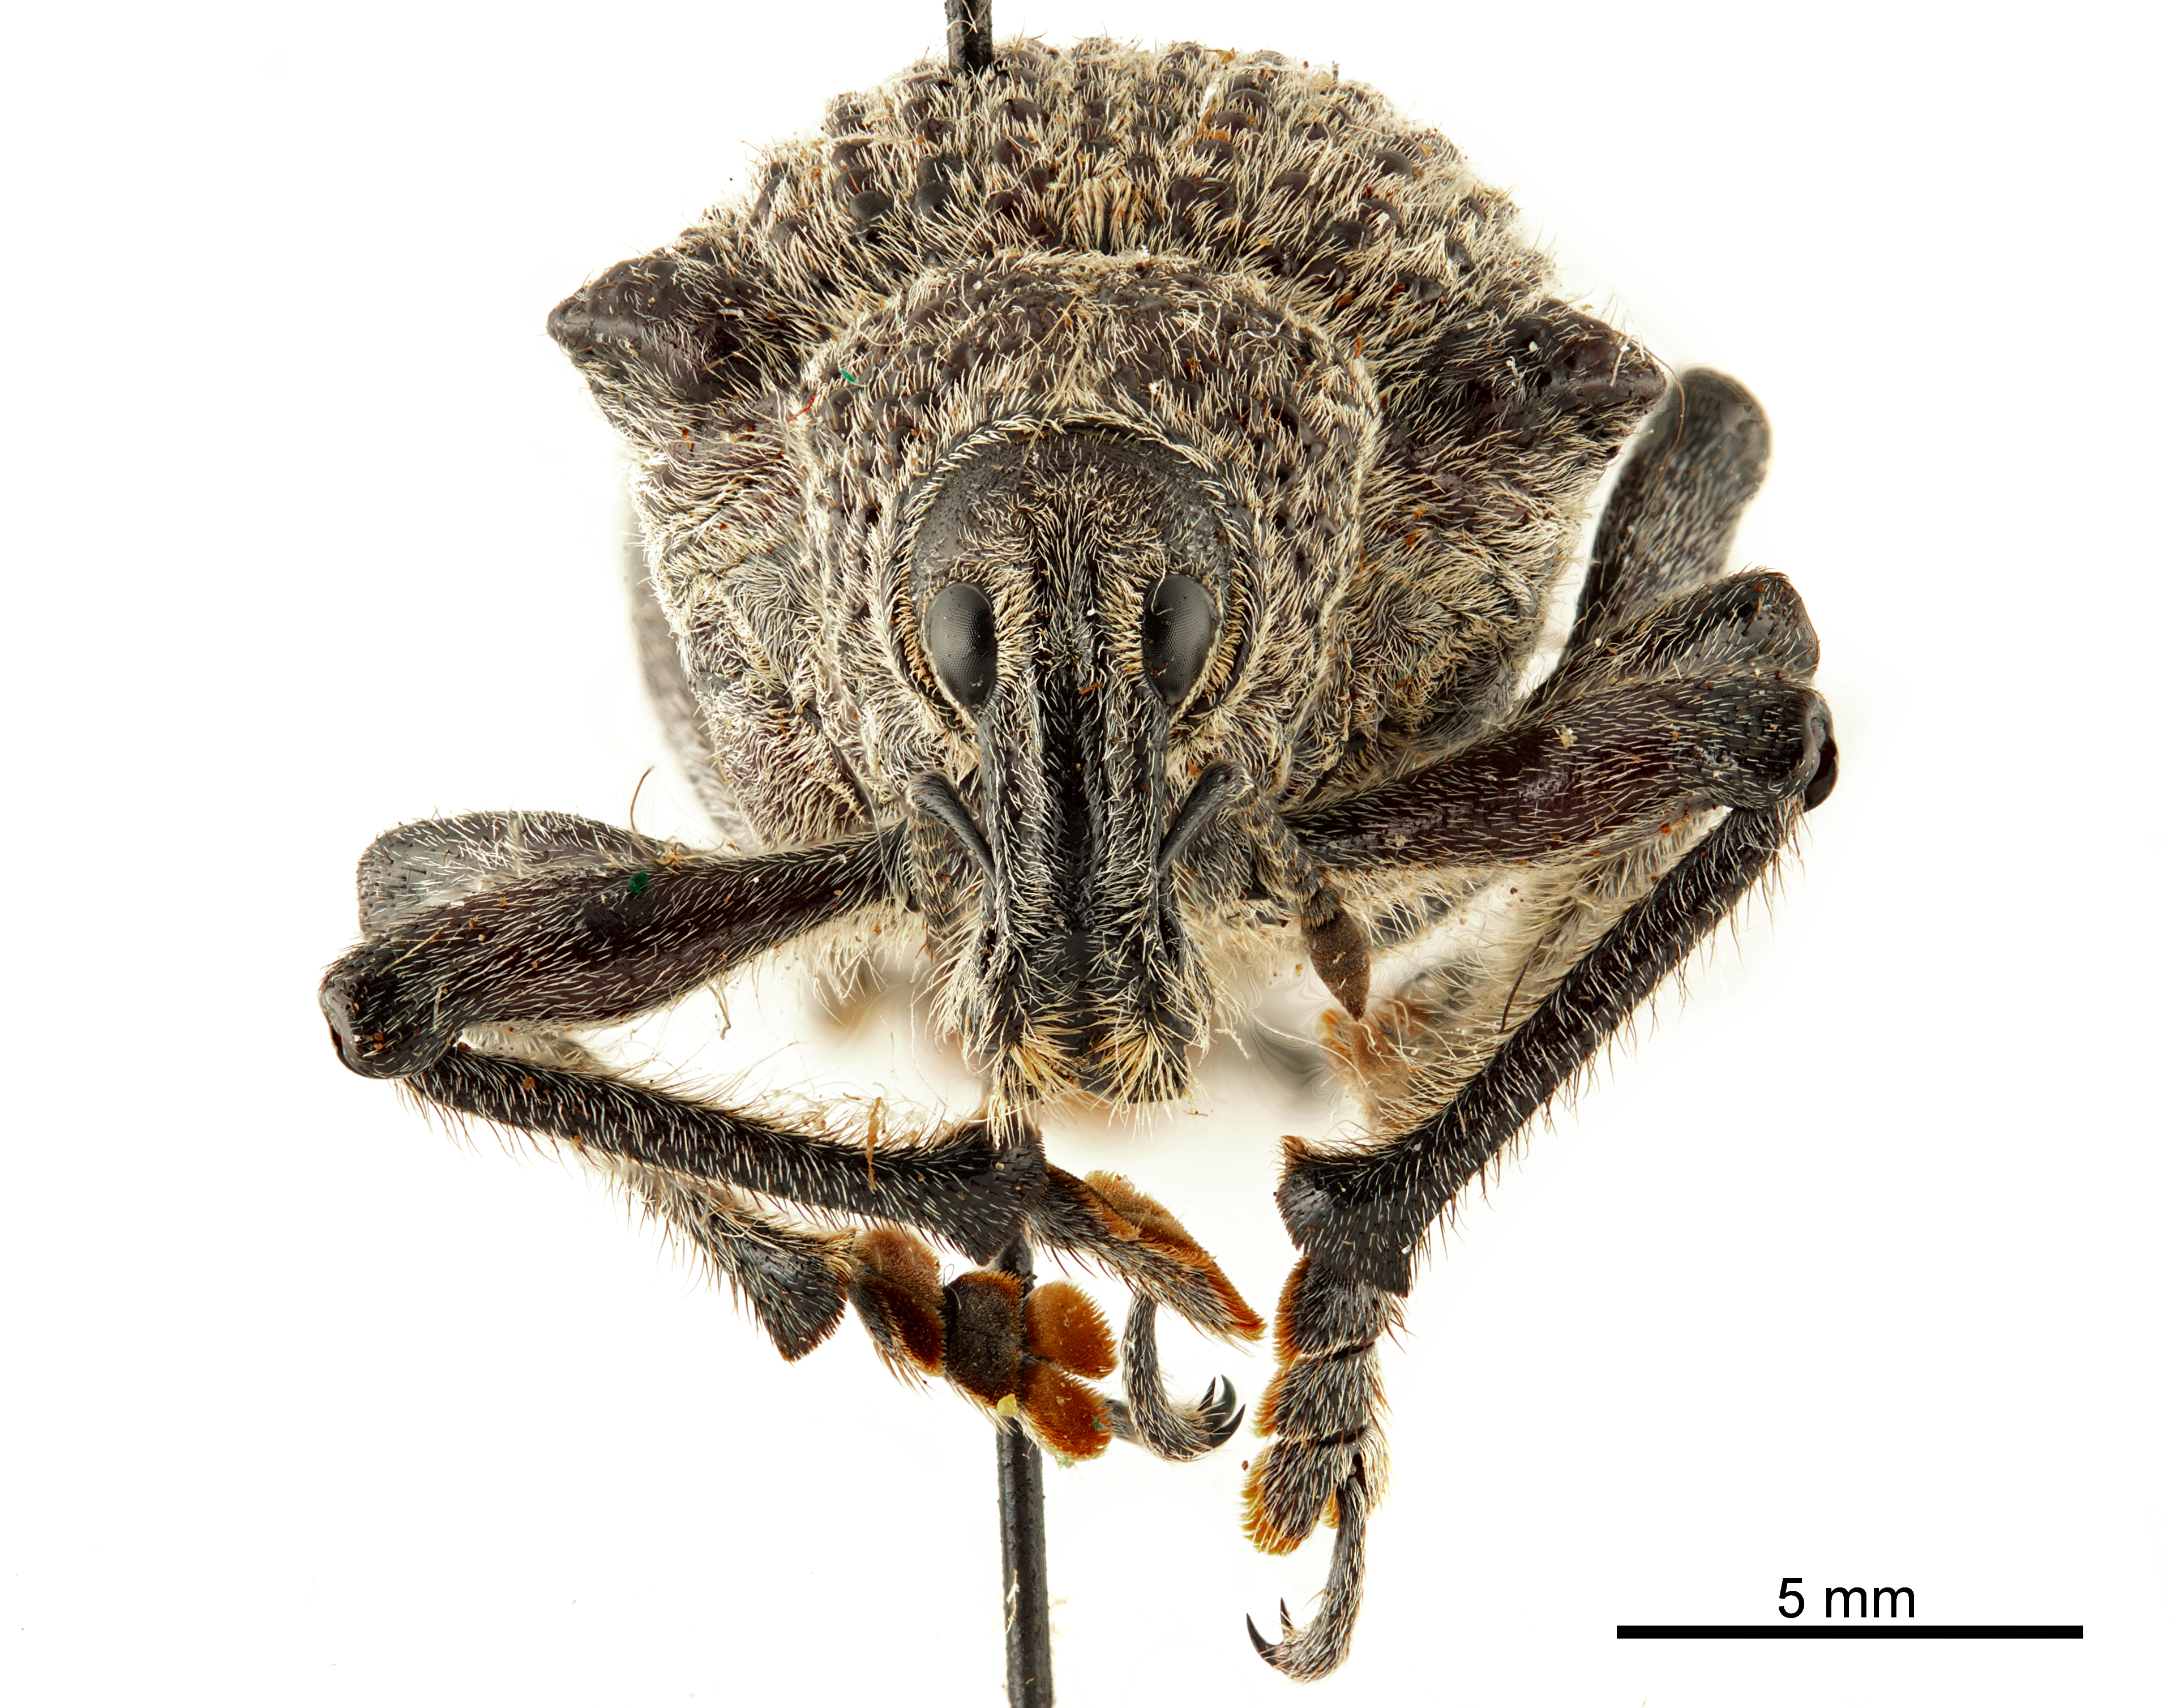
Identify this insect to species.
Entimus arrogans
